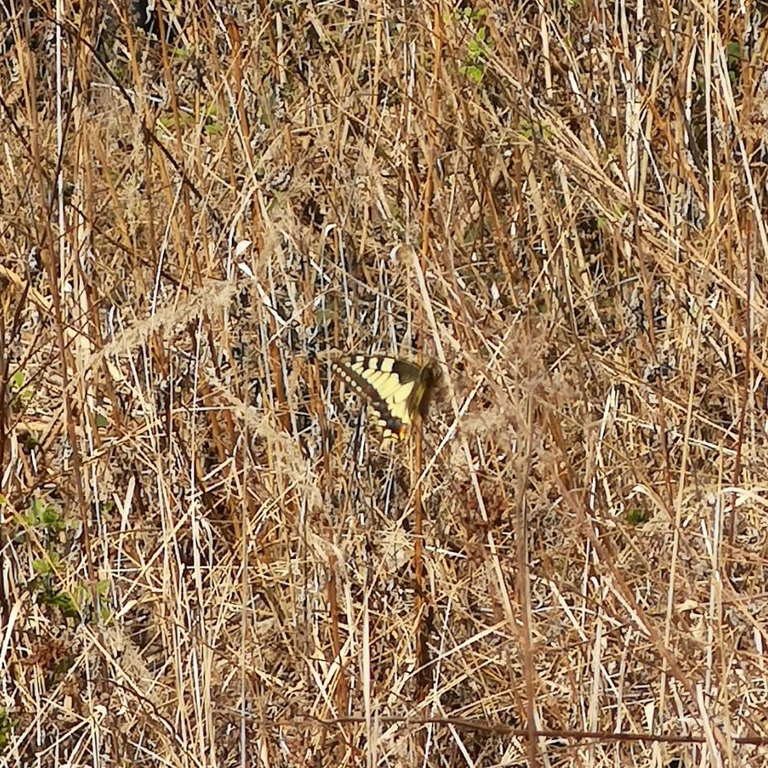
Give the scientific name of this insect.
Papilio machaon
